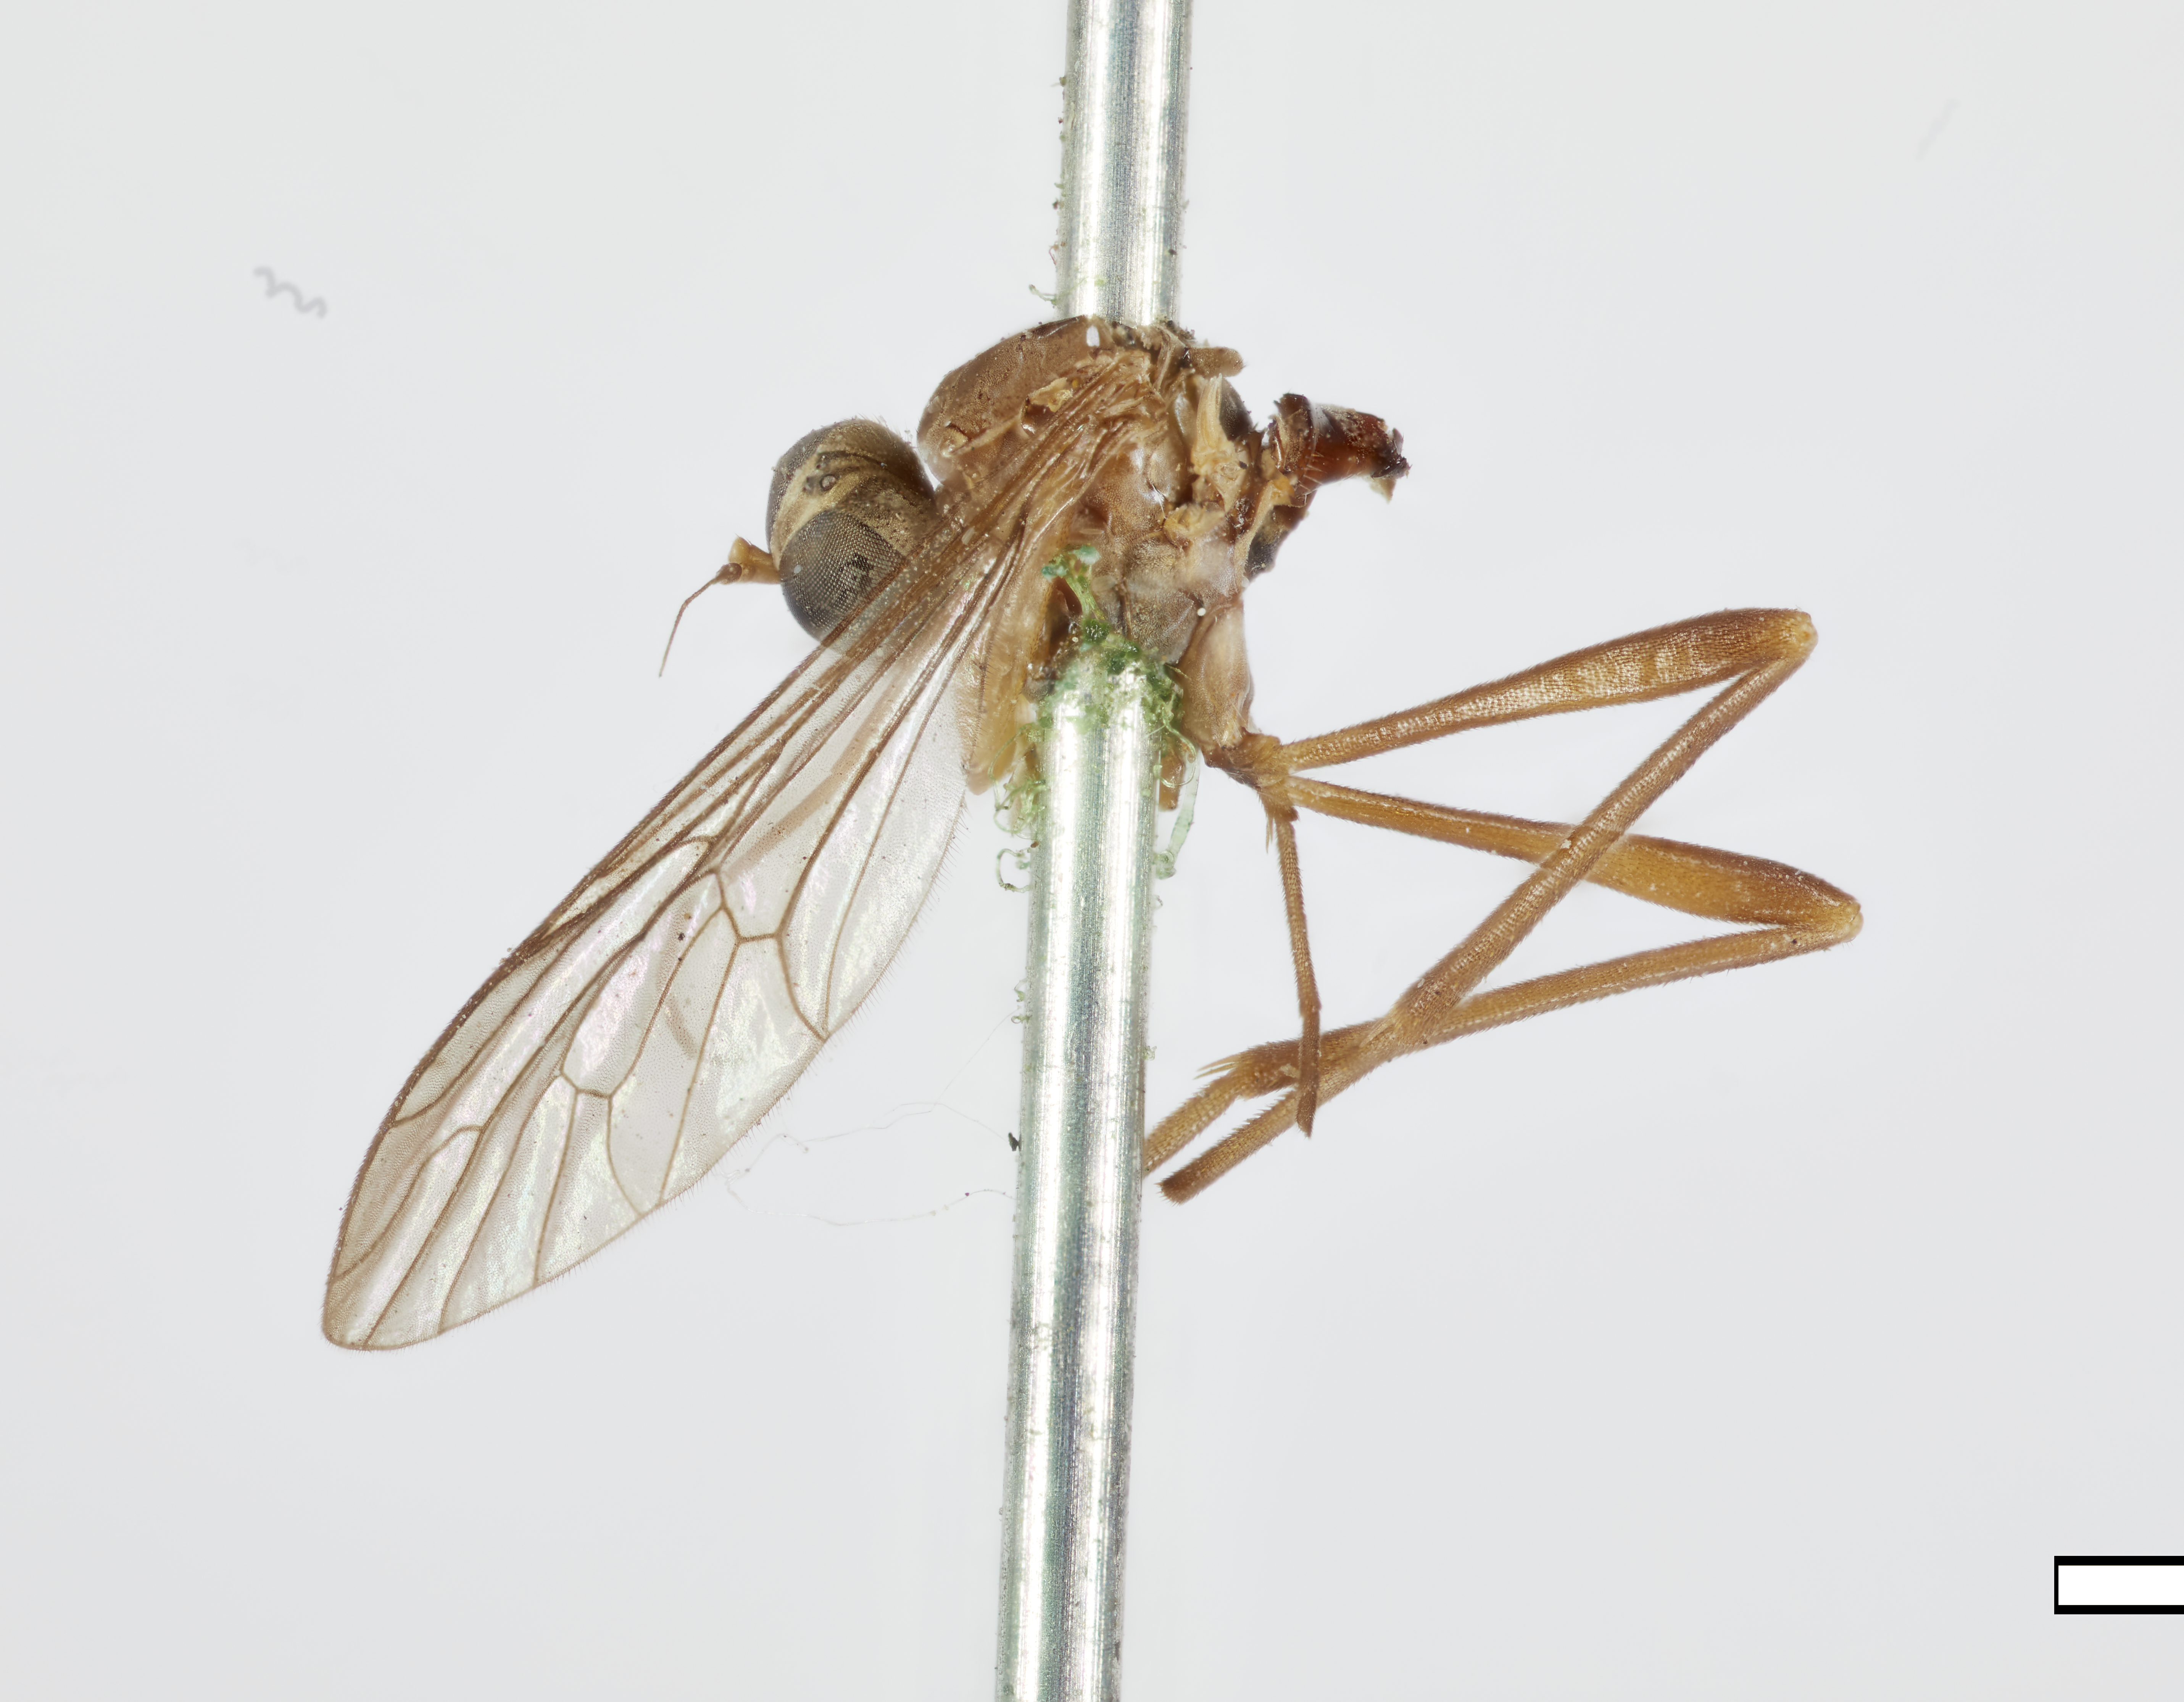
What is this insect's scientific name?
Vermileo opacus
